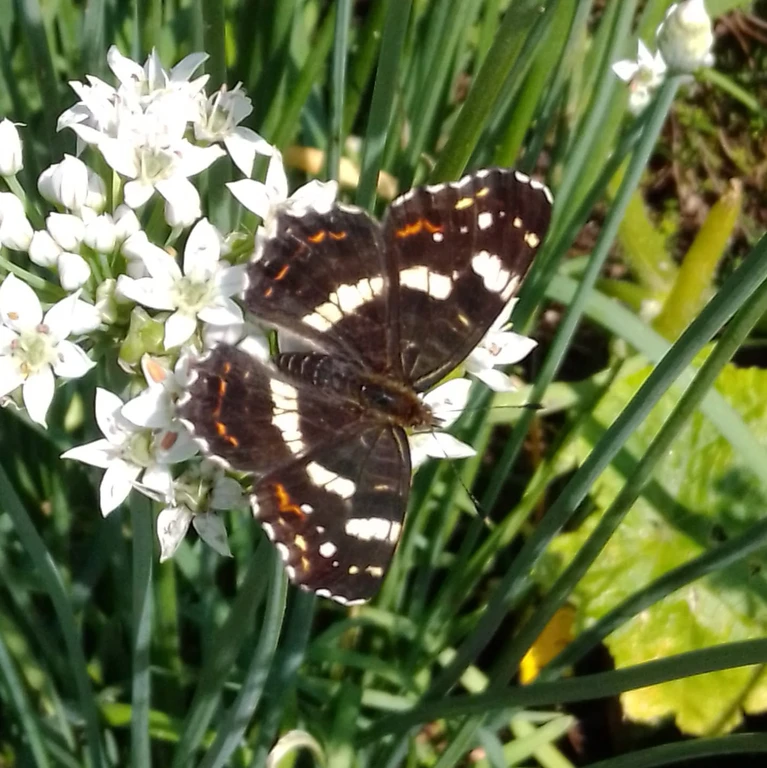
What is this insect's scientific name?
Araschnia levana
